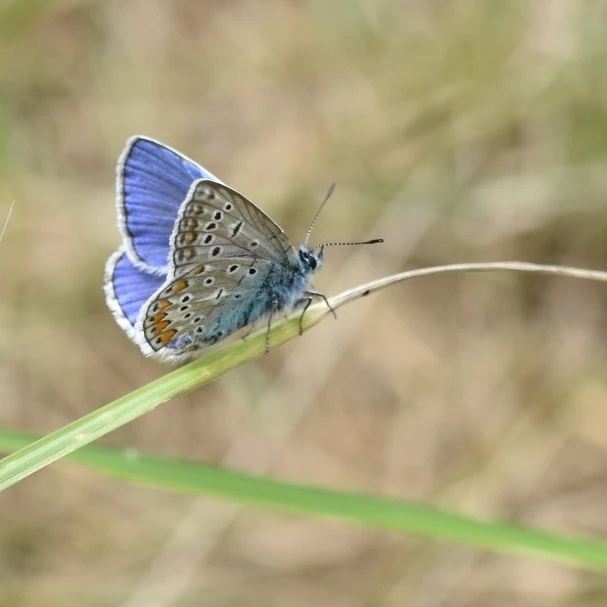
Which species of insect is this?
Polyommatus icarus
